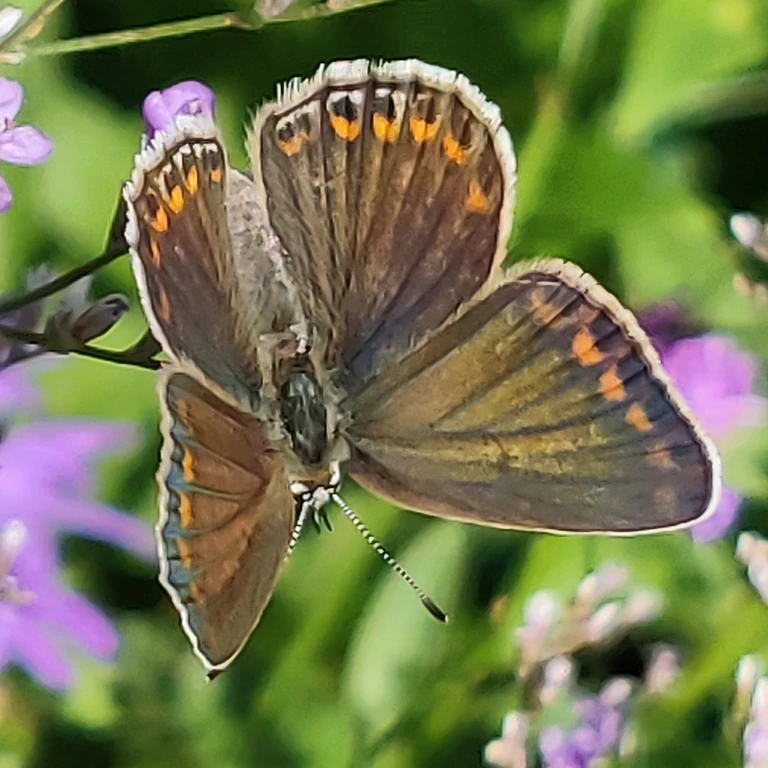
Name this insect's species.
Polyommatus icarus
